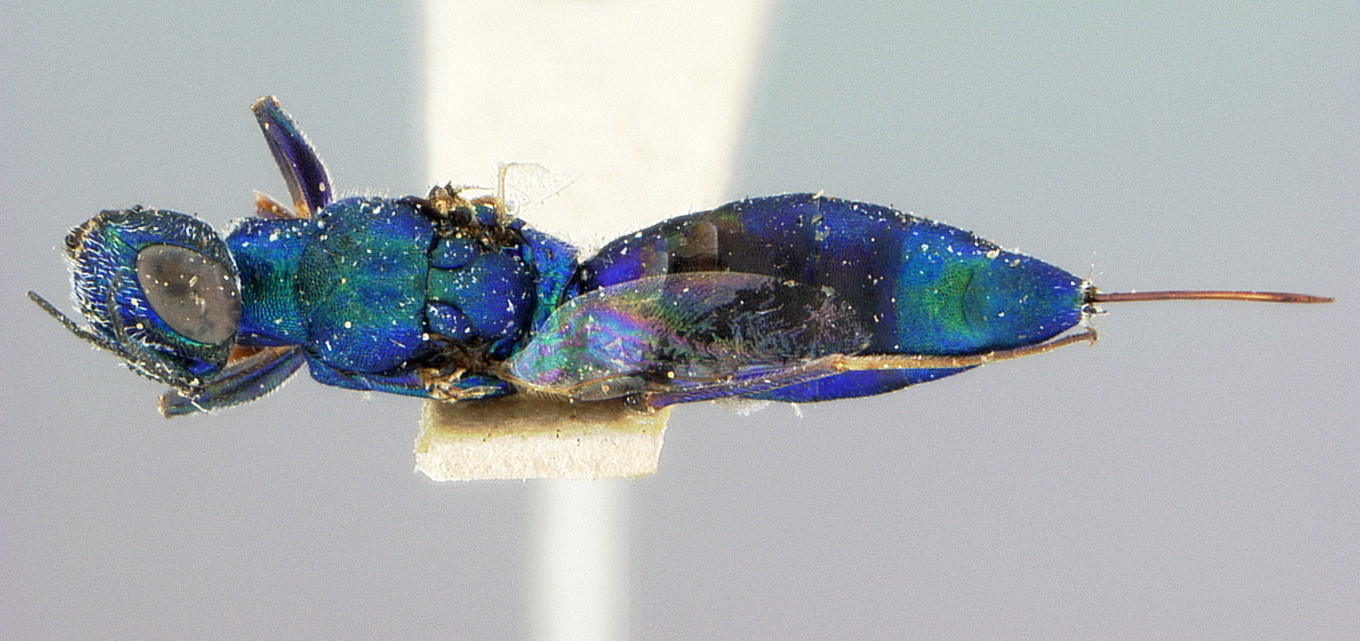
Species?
Ratzeburgia cyanea
